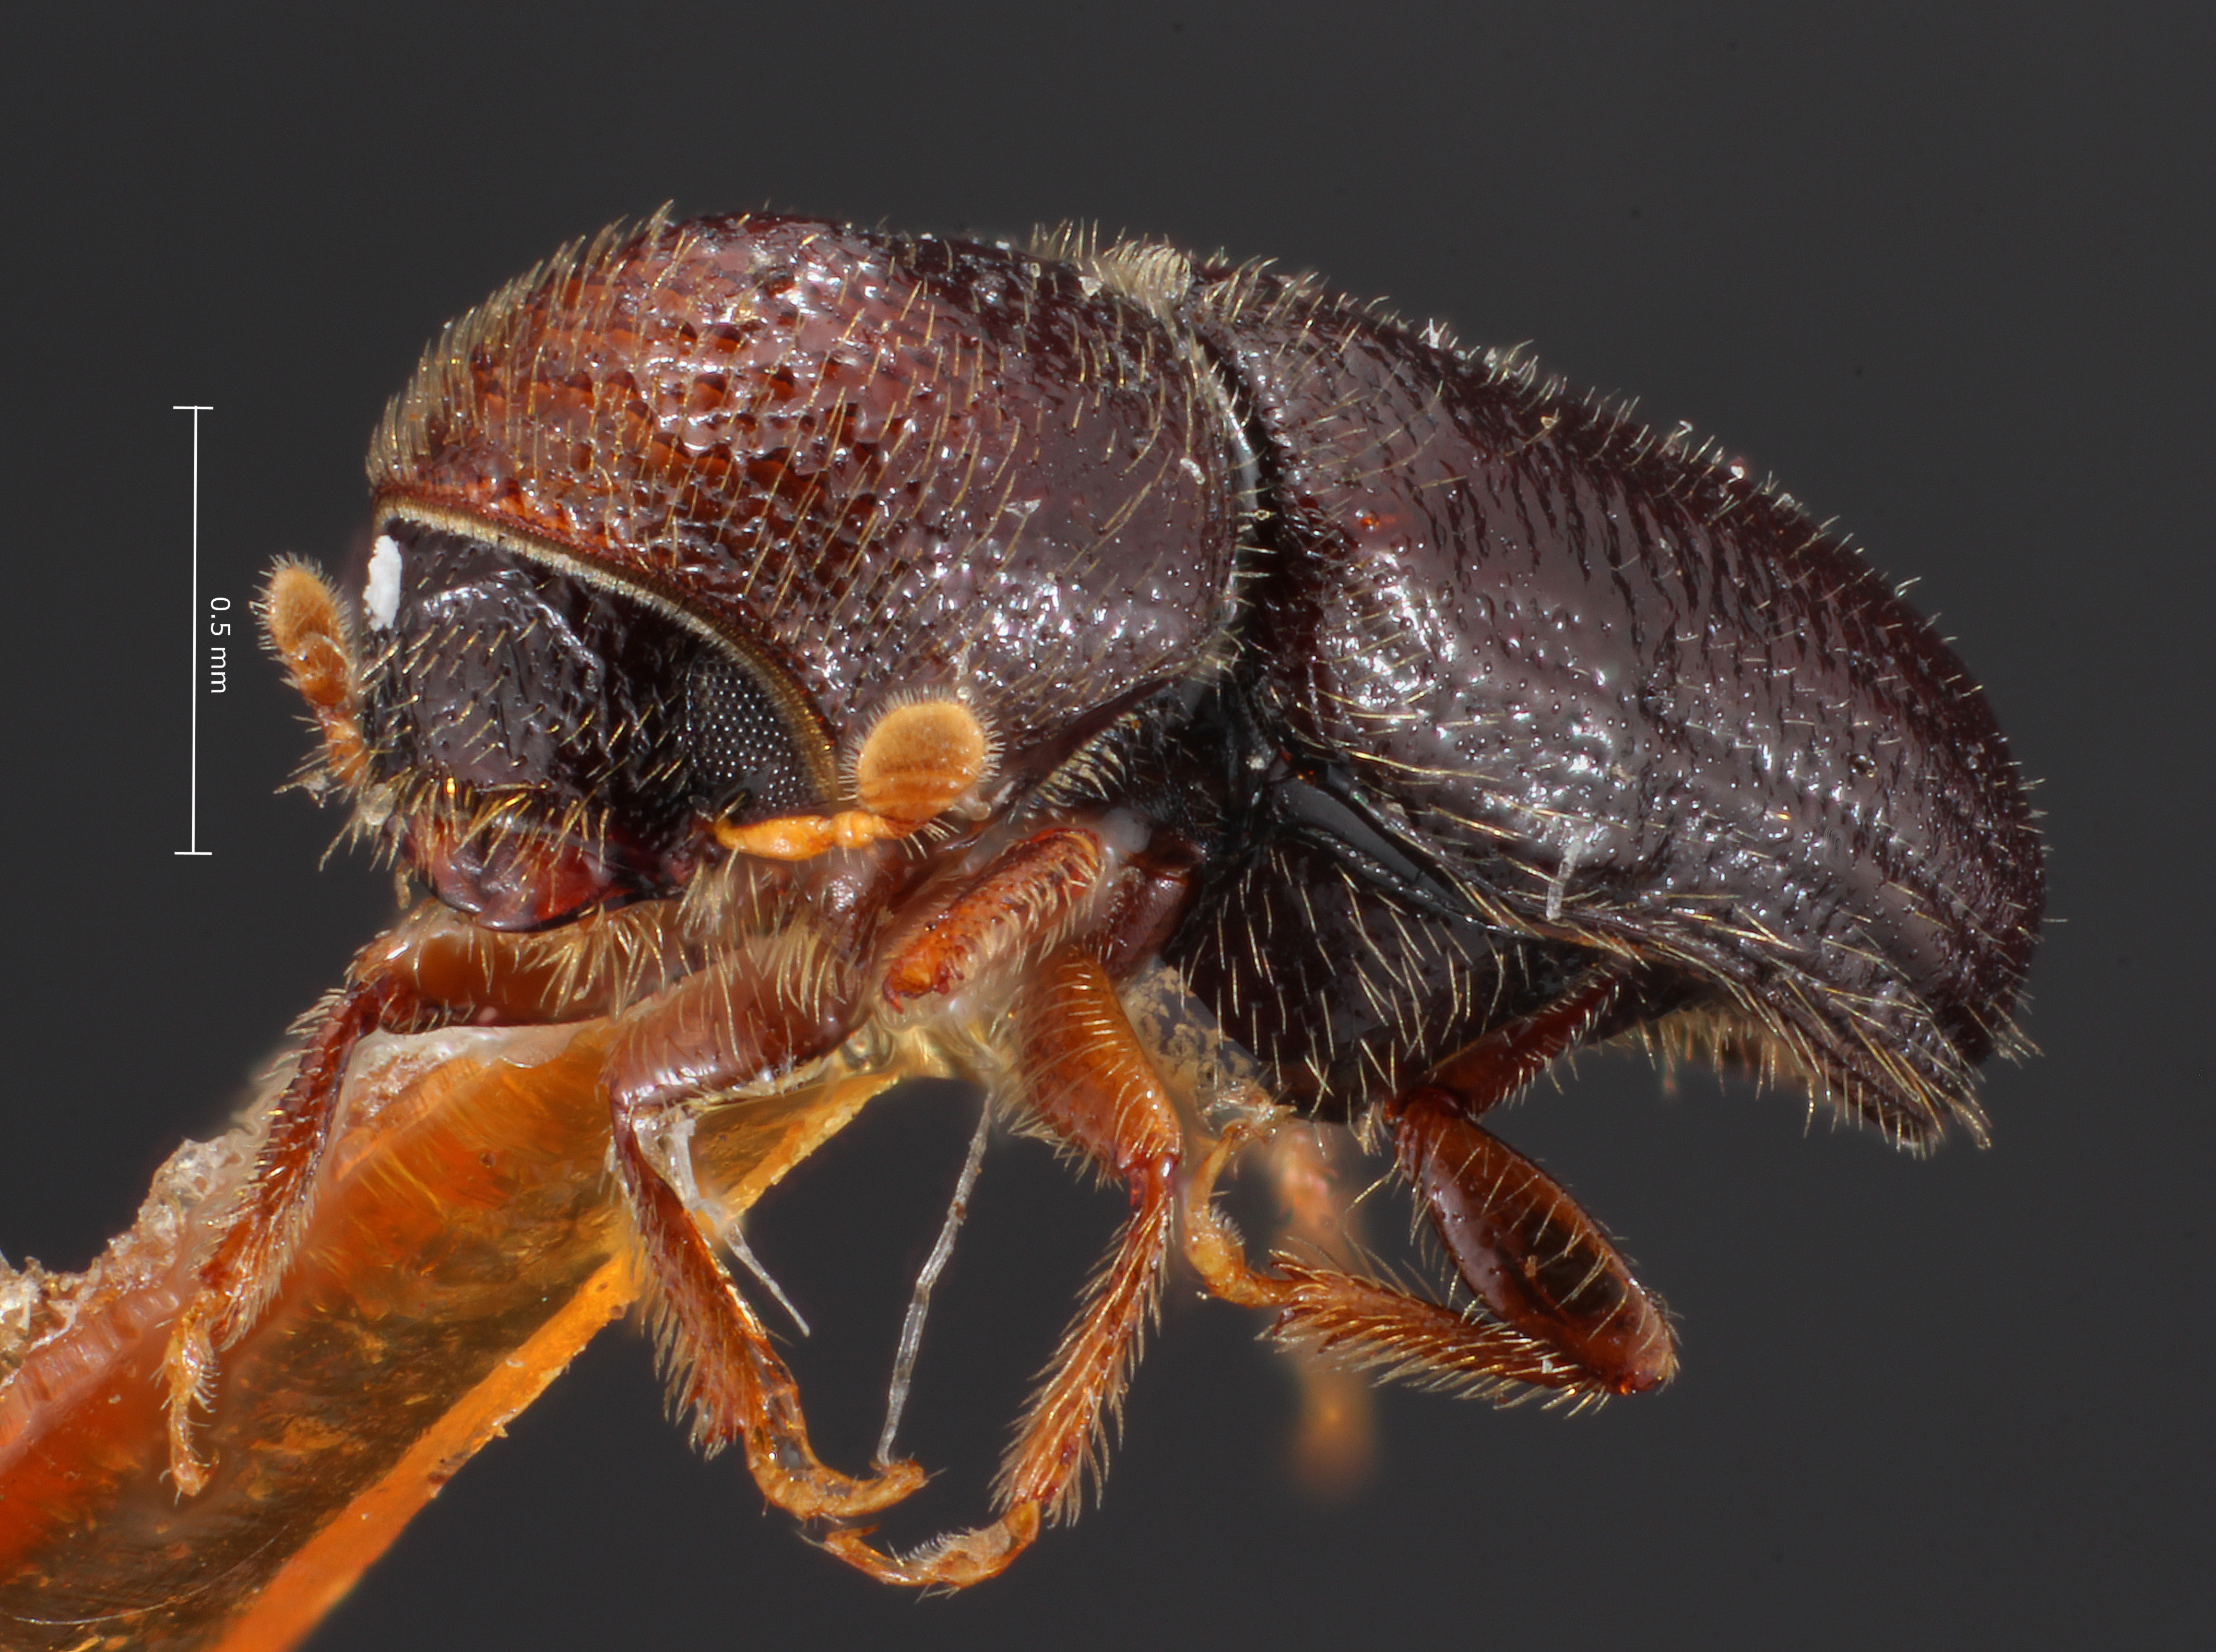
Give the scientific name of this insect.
Myeloborus fivazi
